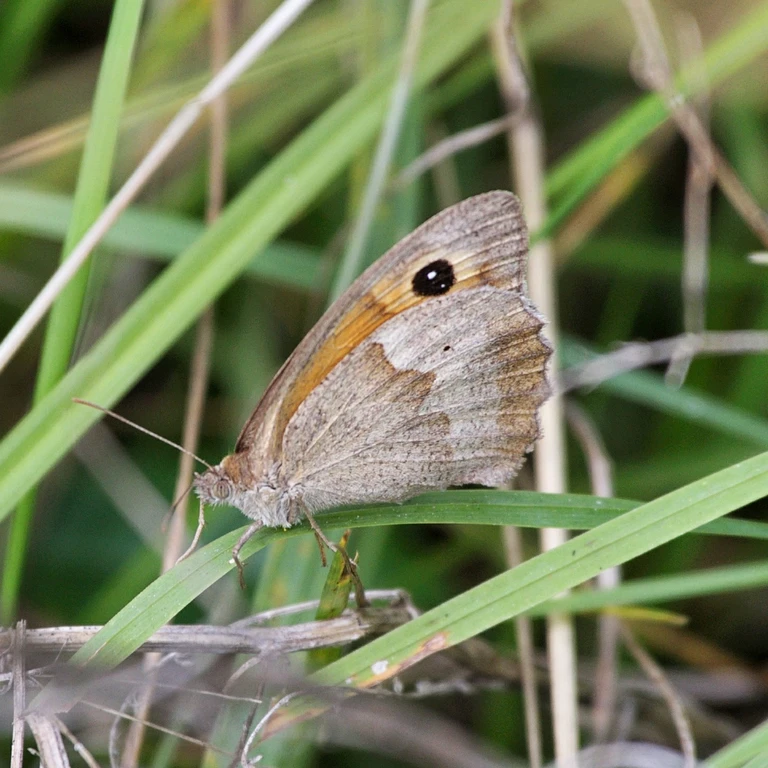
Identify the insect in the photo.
Maniola jurtina
